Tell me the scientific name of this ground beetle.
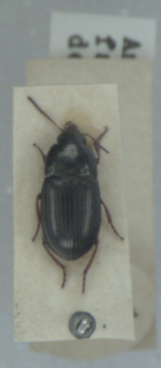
Amara familiaris
